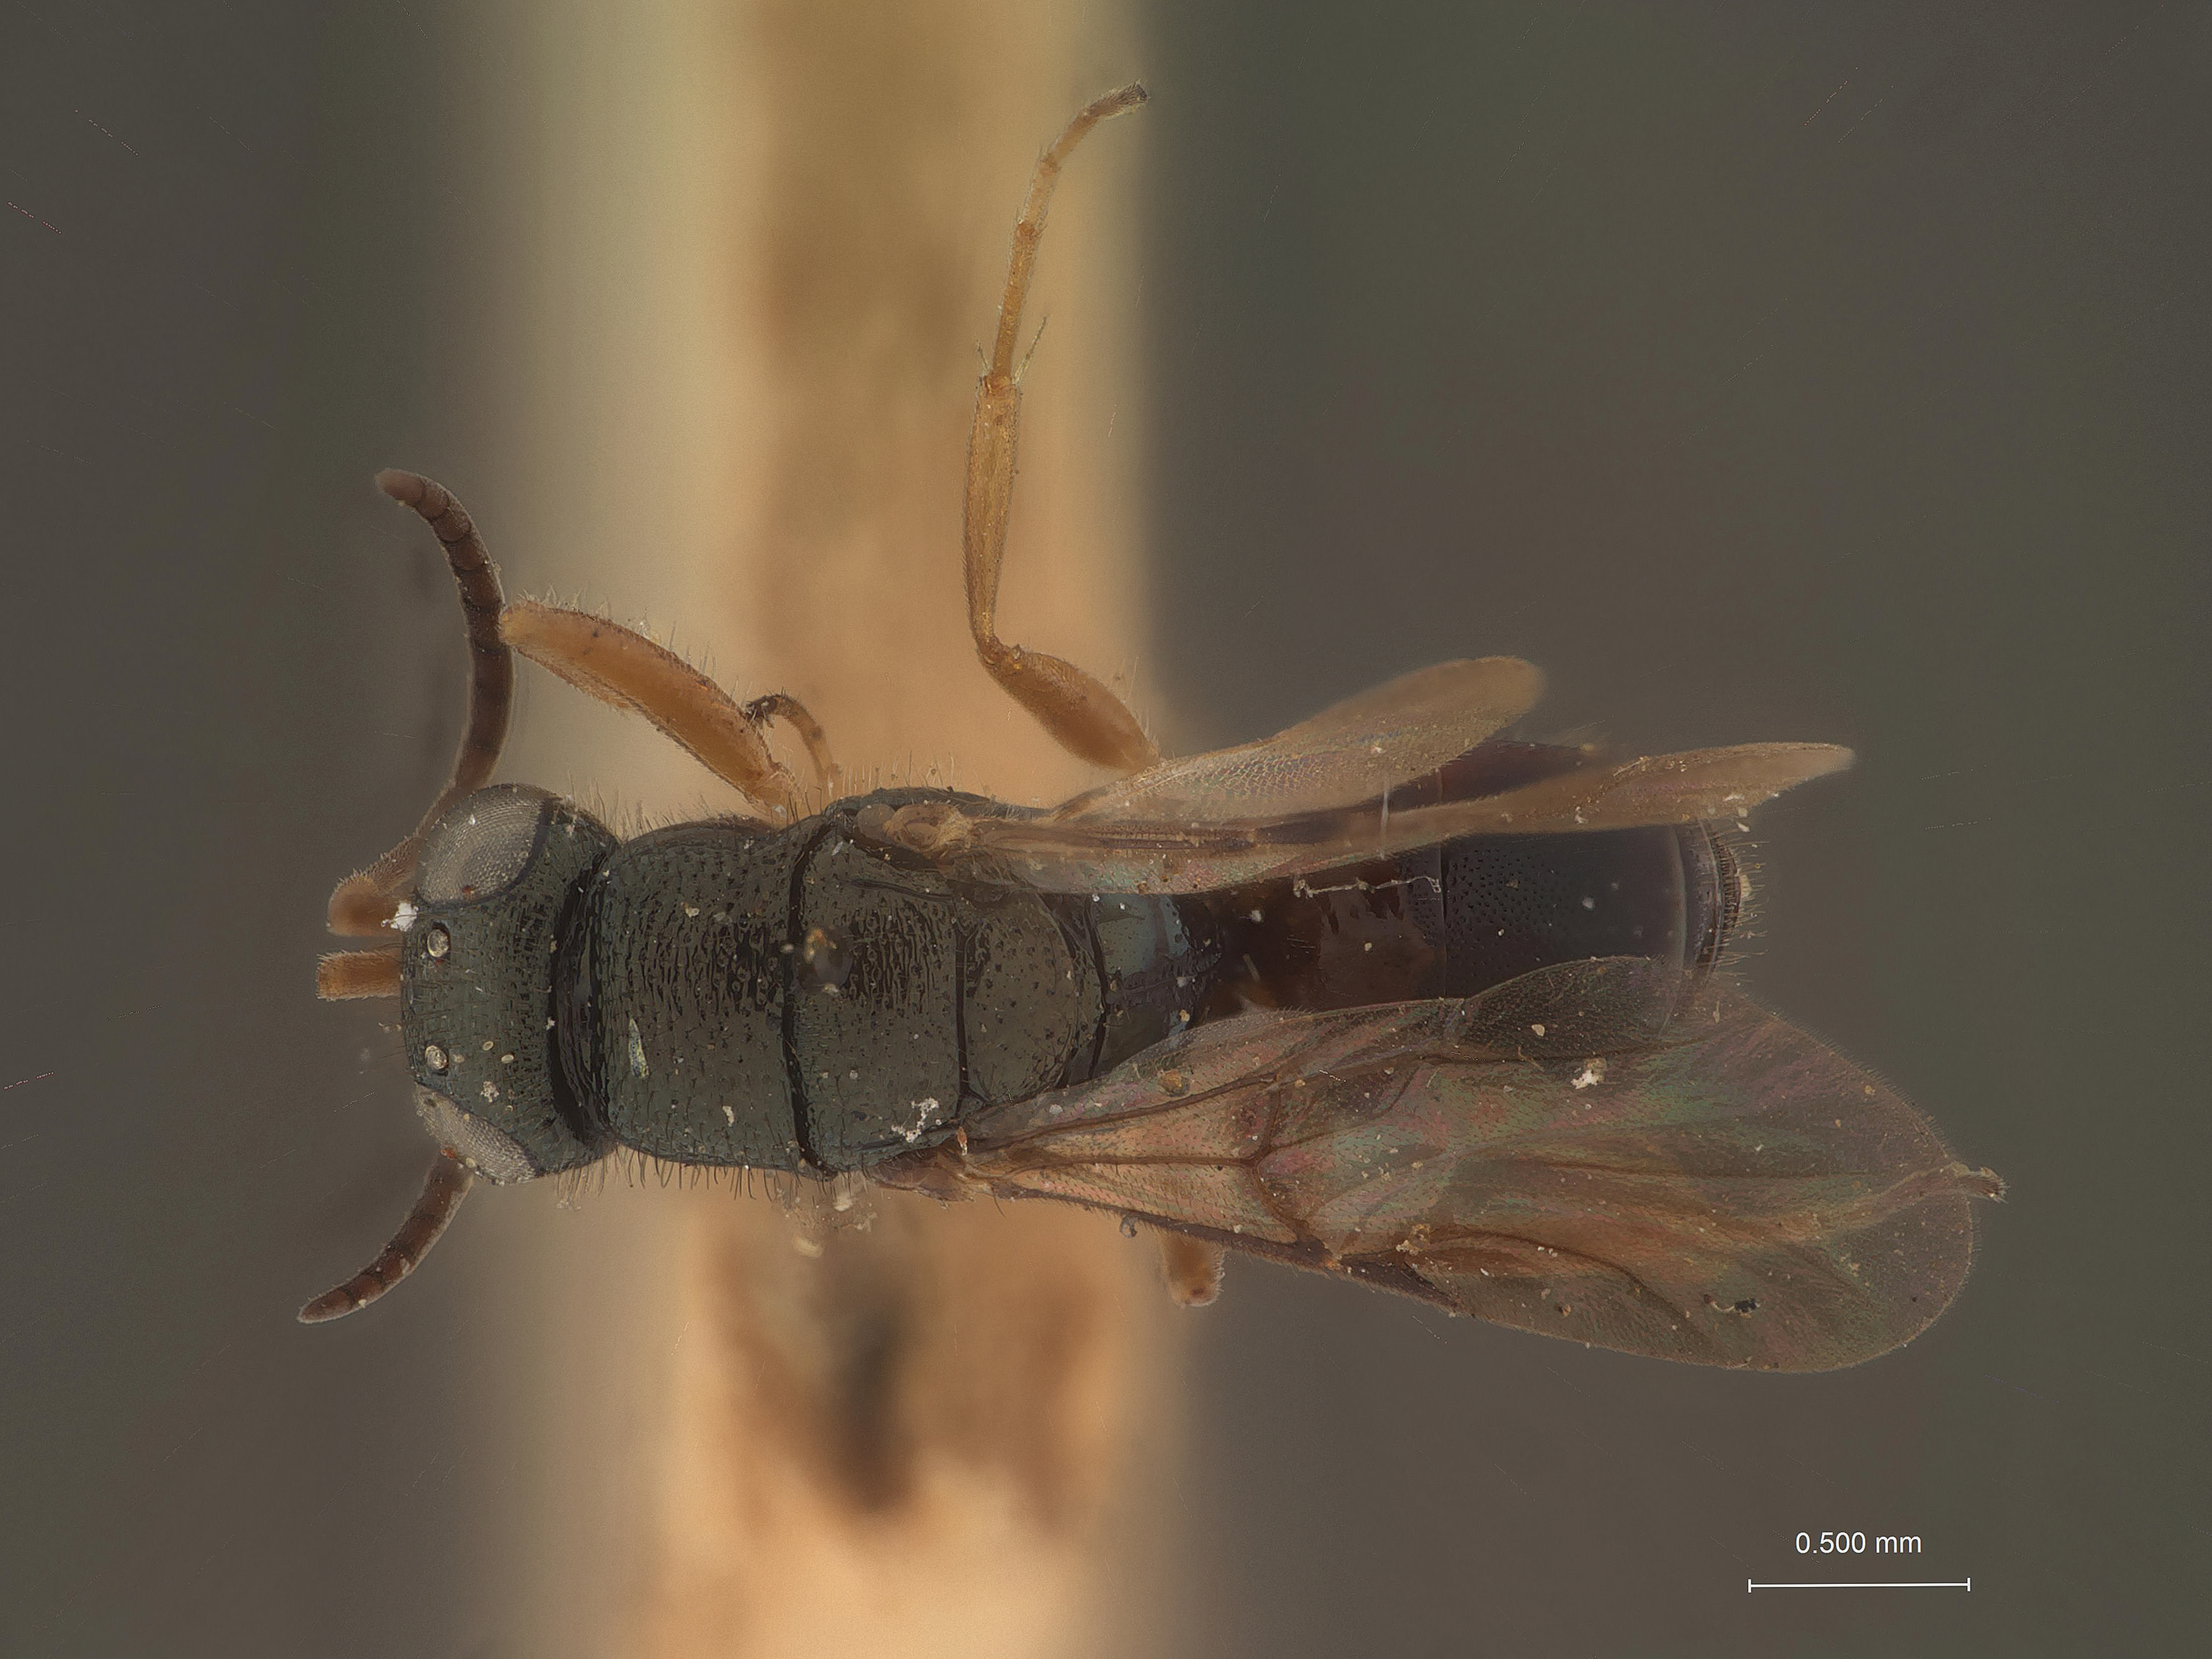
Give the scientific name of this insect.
Mesitiopterus kahlii
